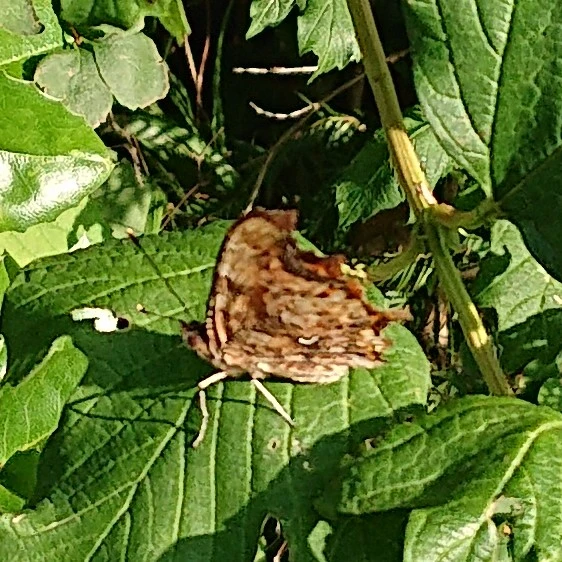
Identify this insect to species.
Polygonia c-album
